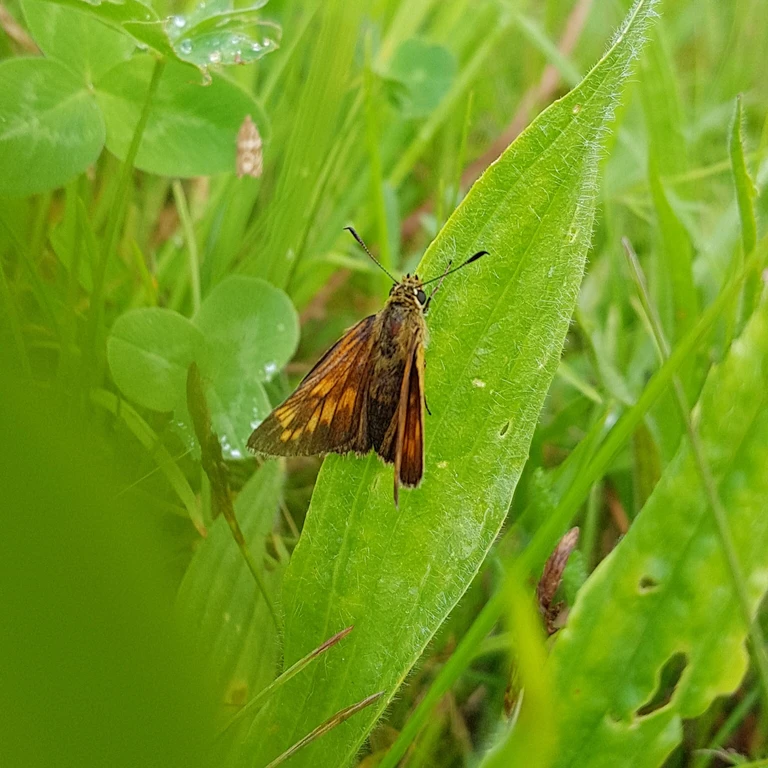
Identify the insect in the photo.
Ochlodes sylvanus (also Ochlodes venata)
